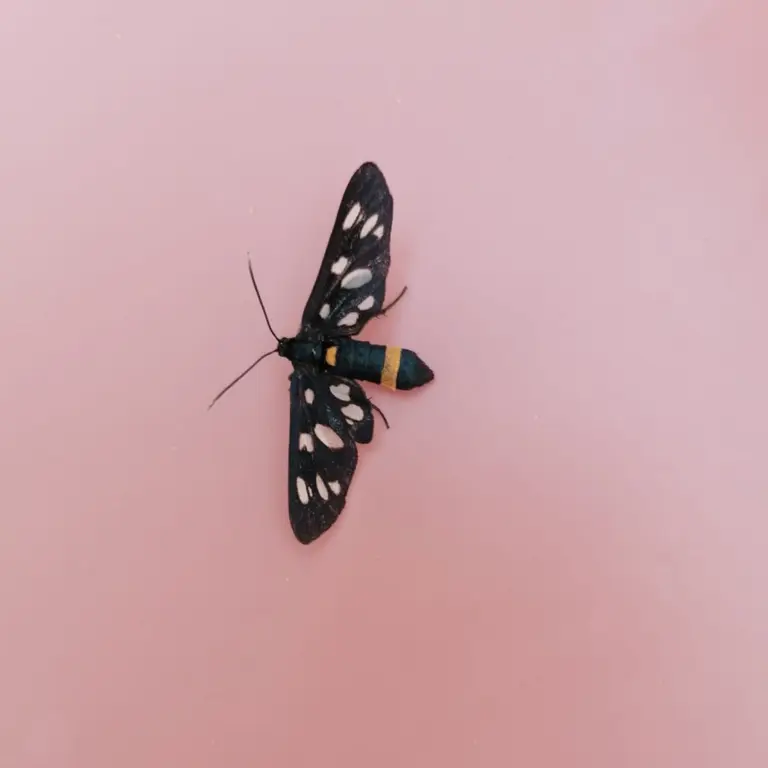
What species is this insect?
Amata phegea
